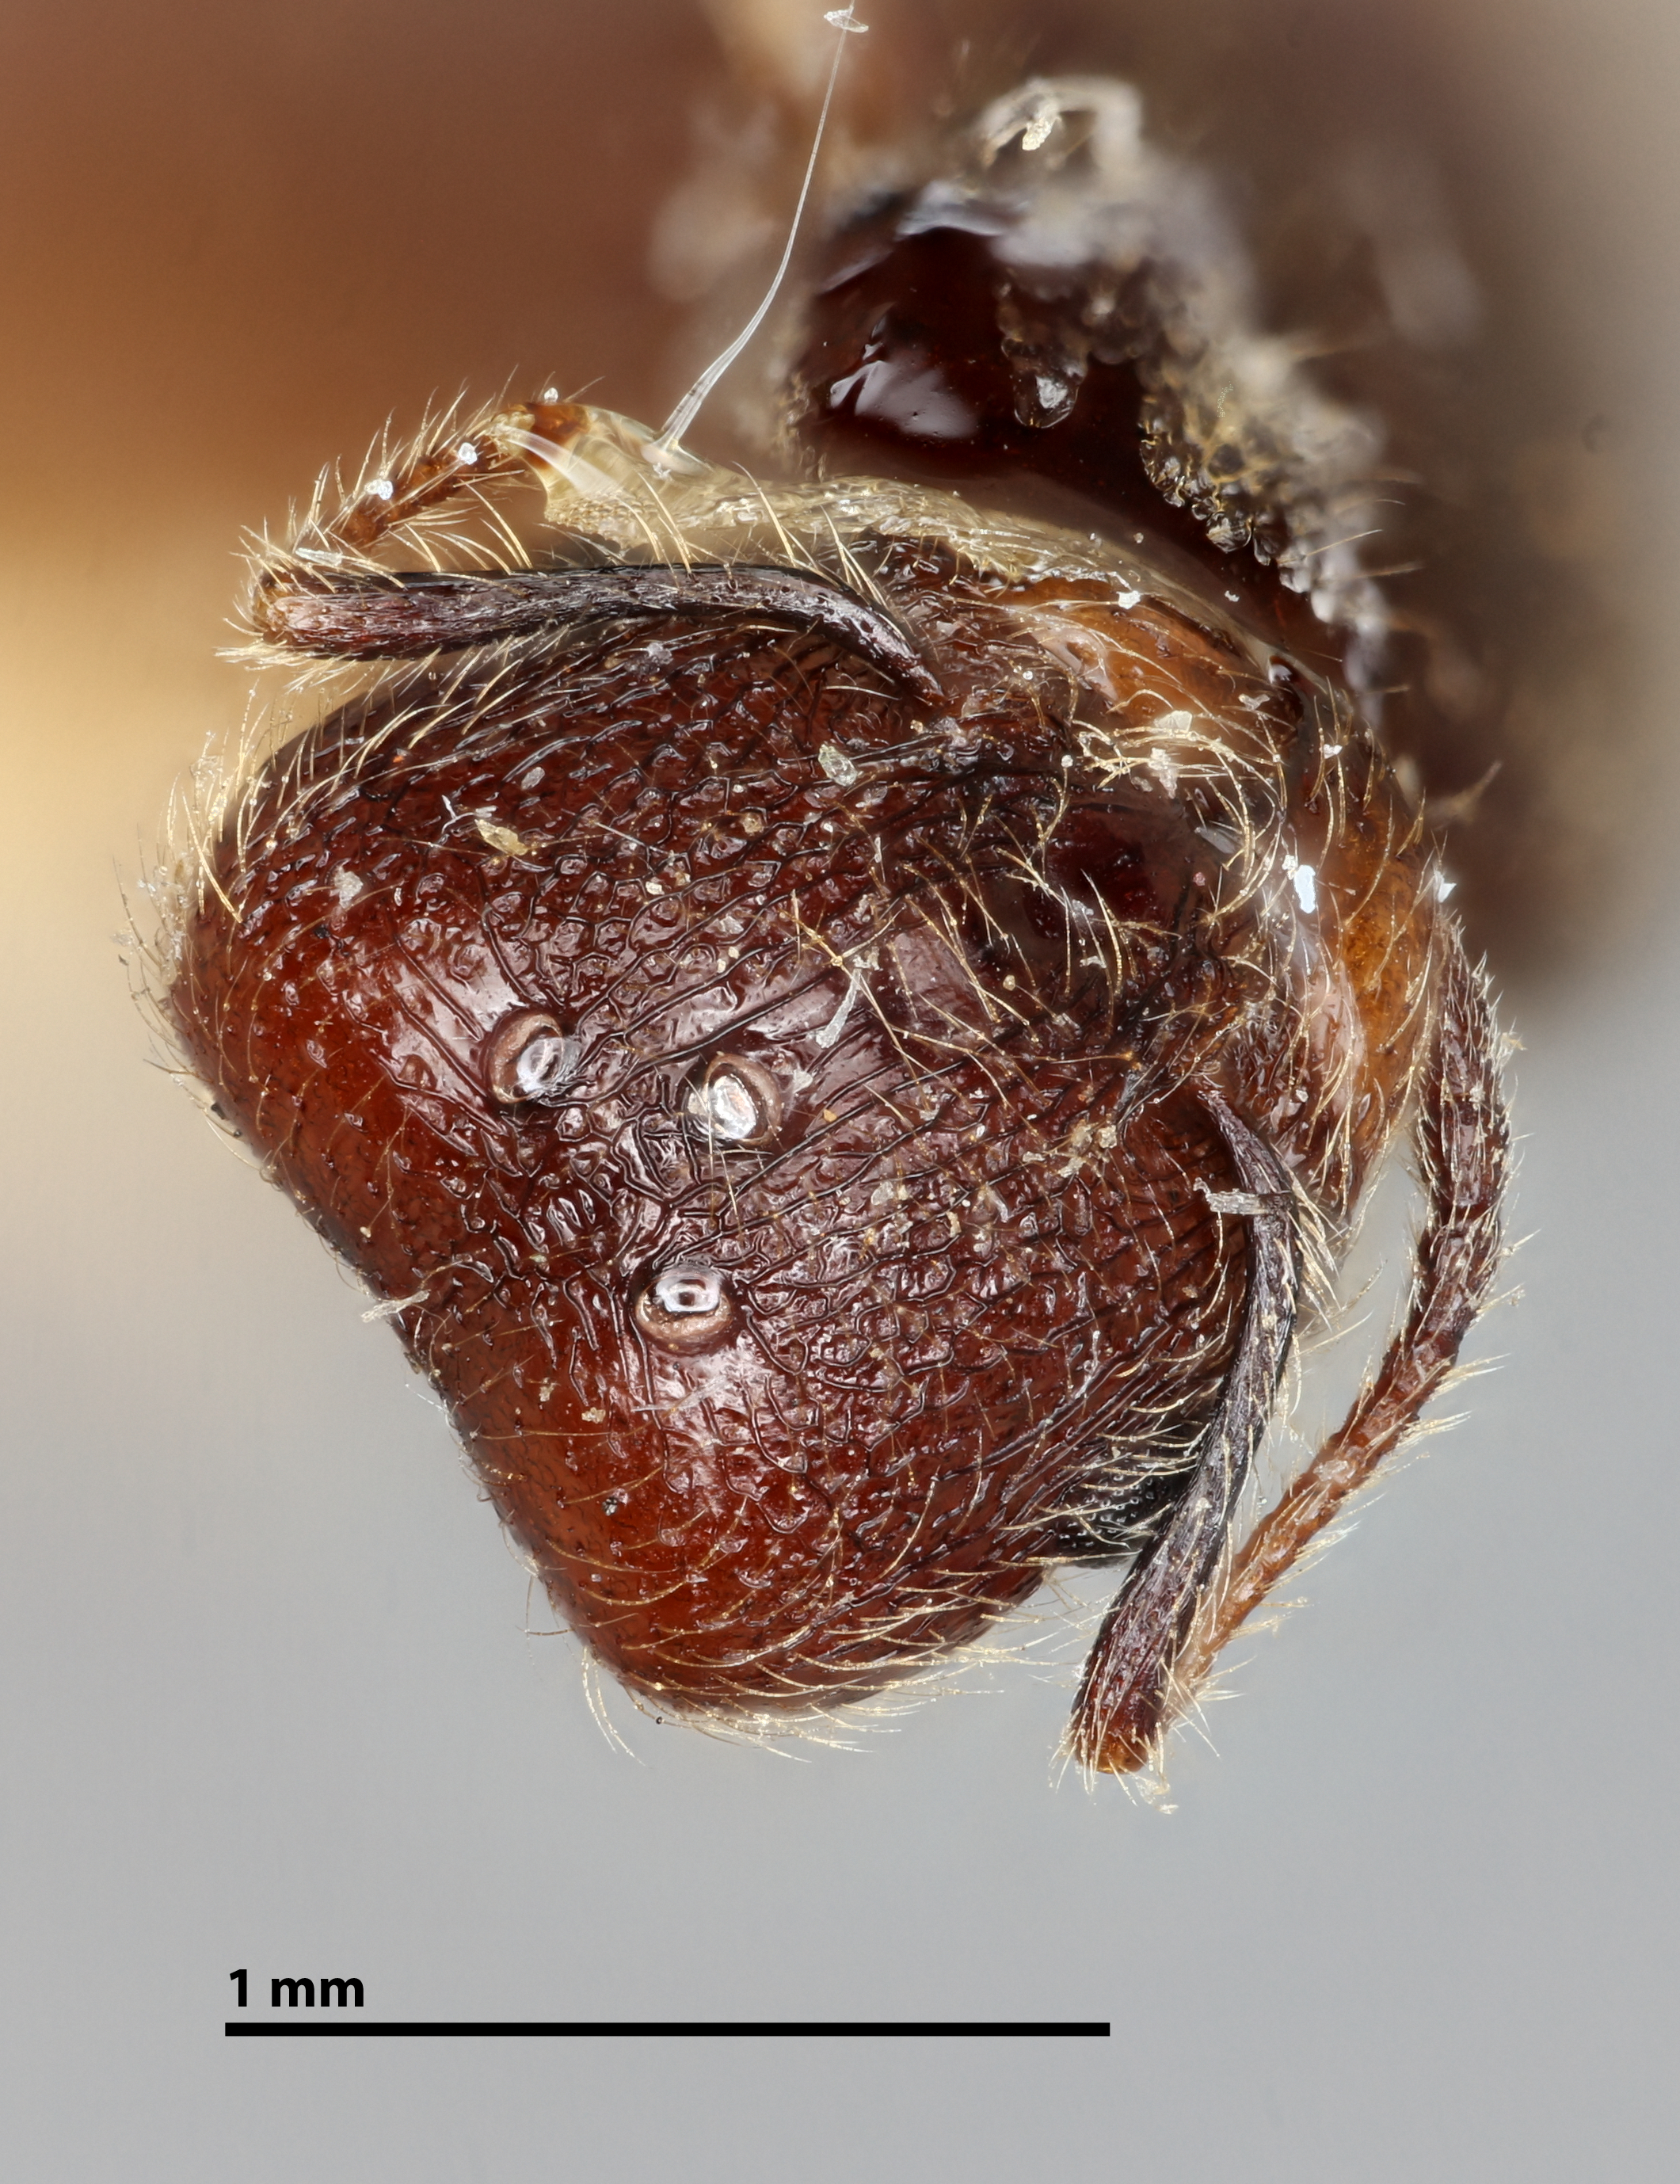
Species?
Pheidole carapunco
